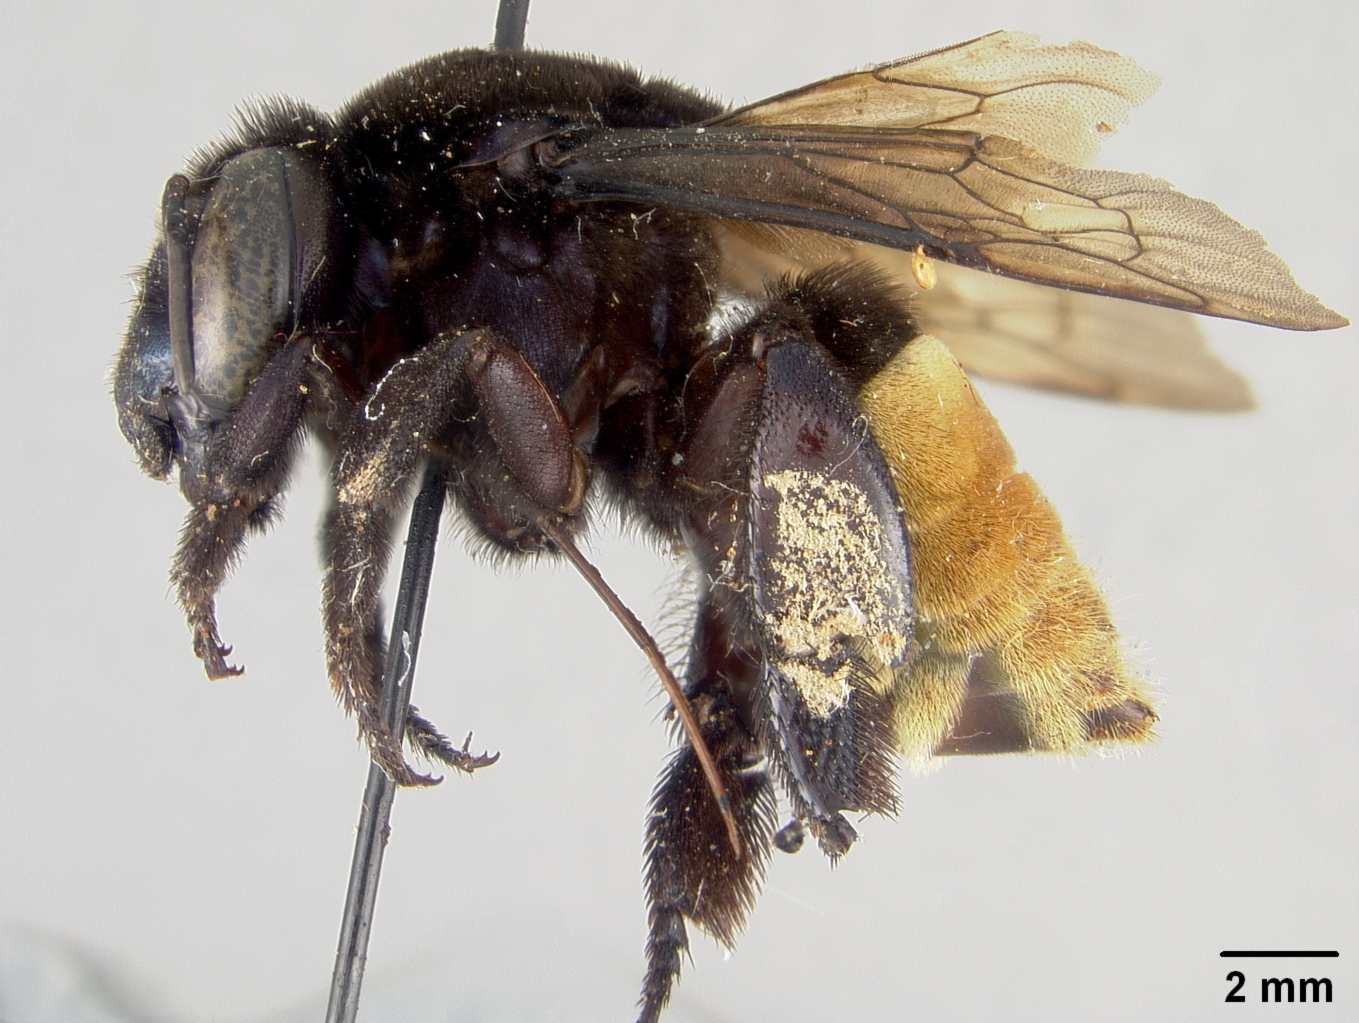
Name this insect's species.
Eulaema bruesi
